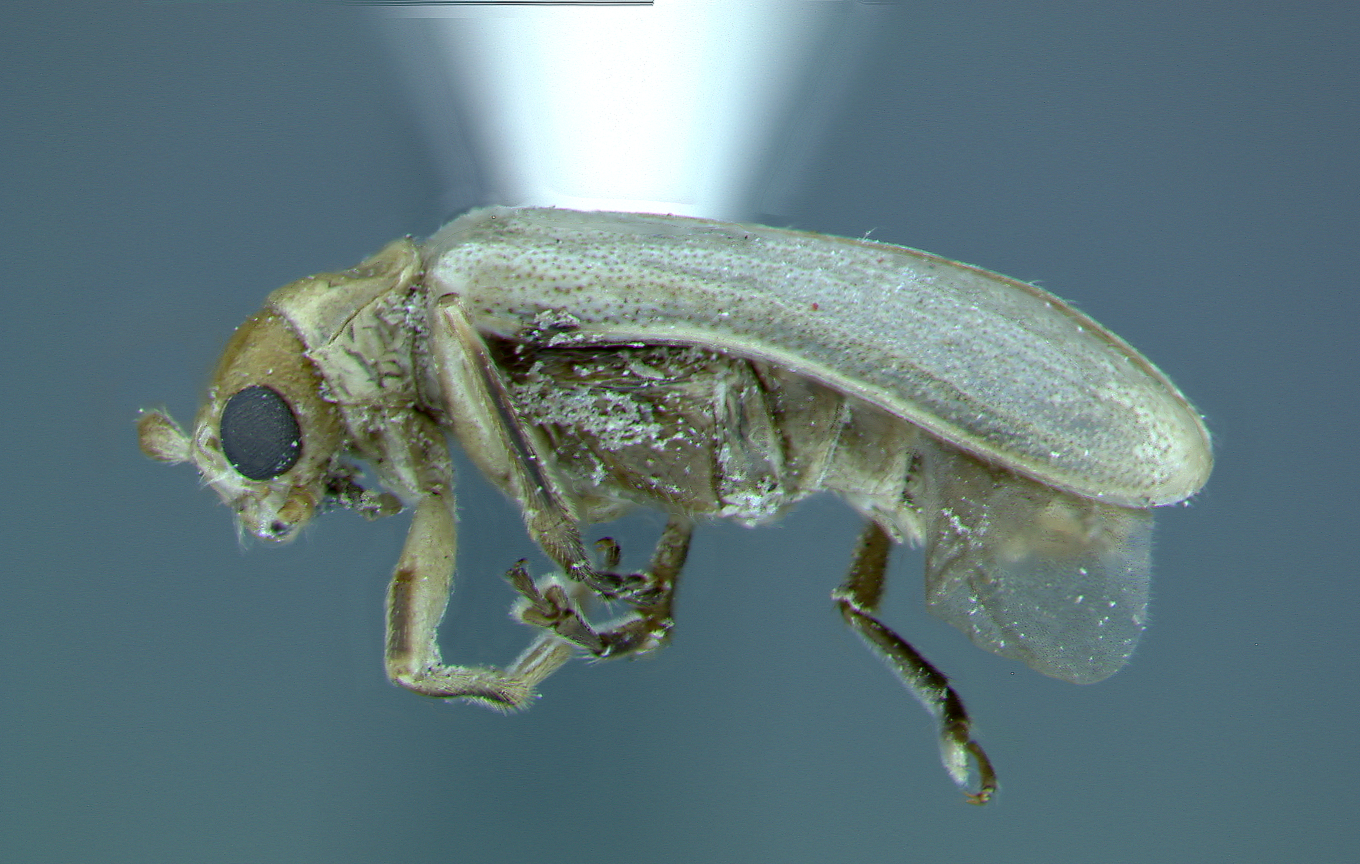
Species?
Hoplasoma minor
